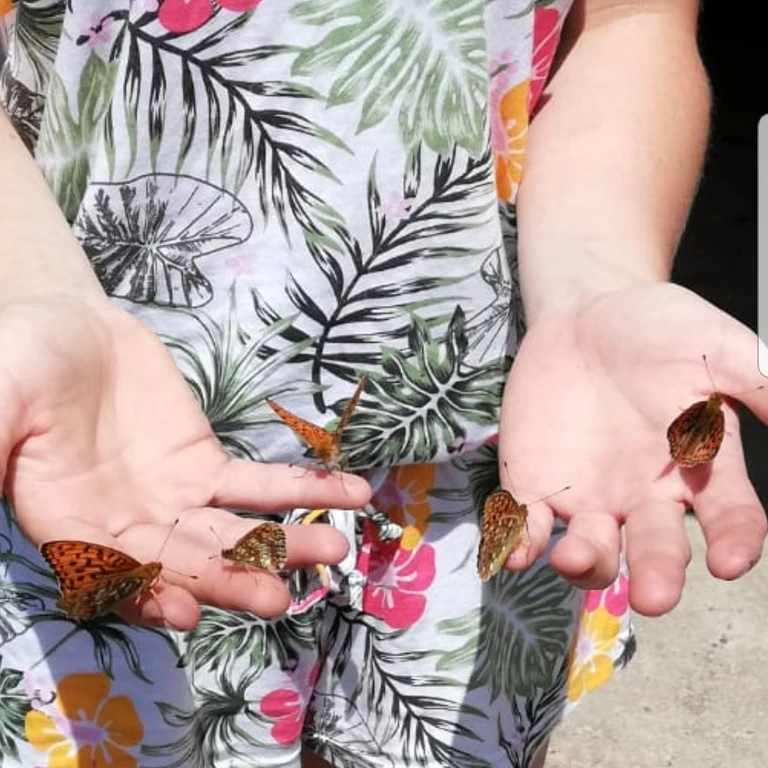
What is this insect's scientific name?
Fabriciana adippe
